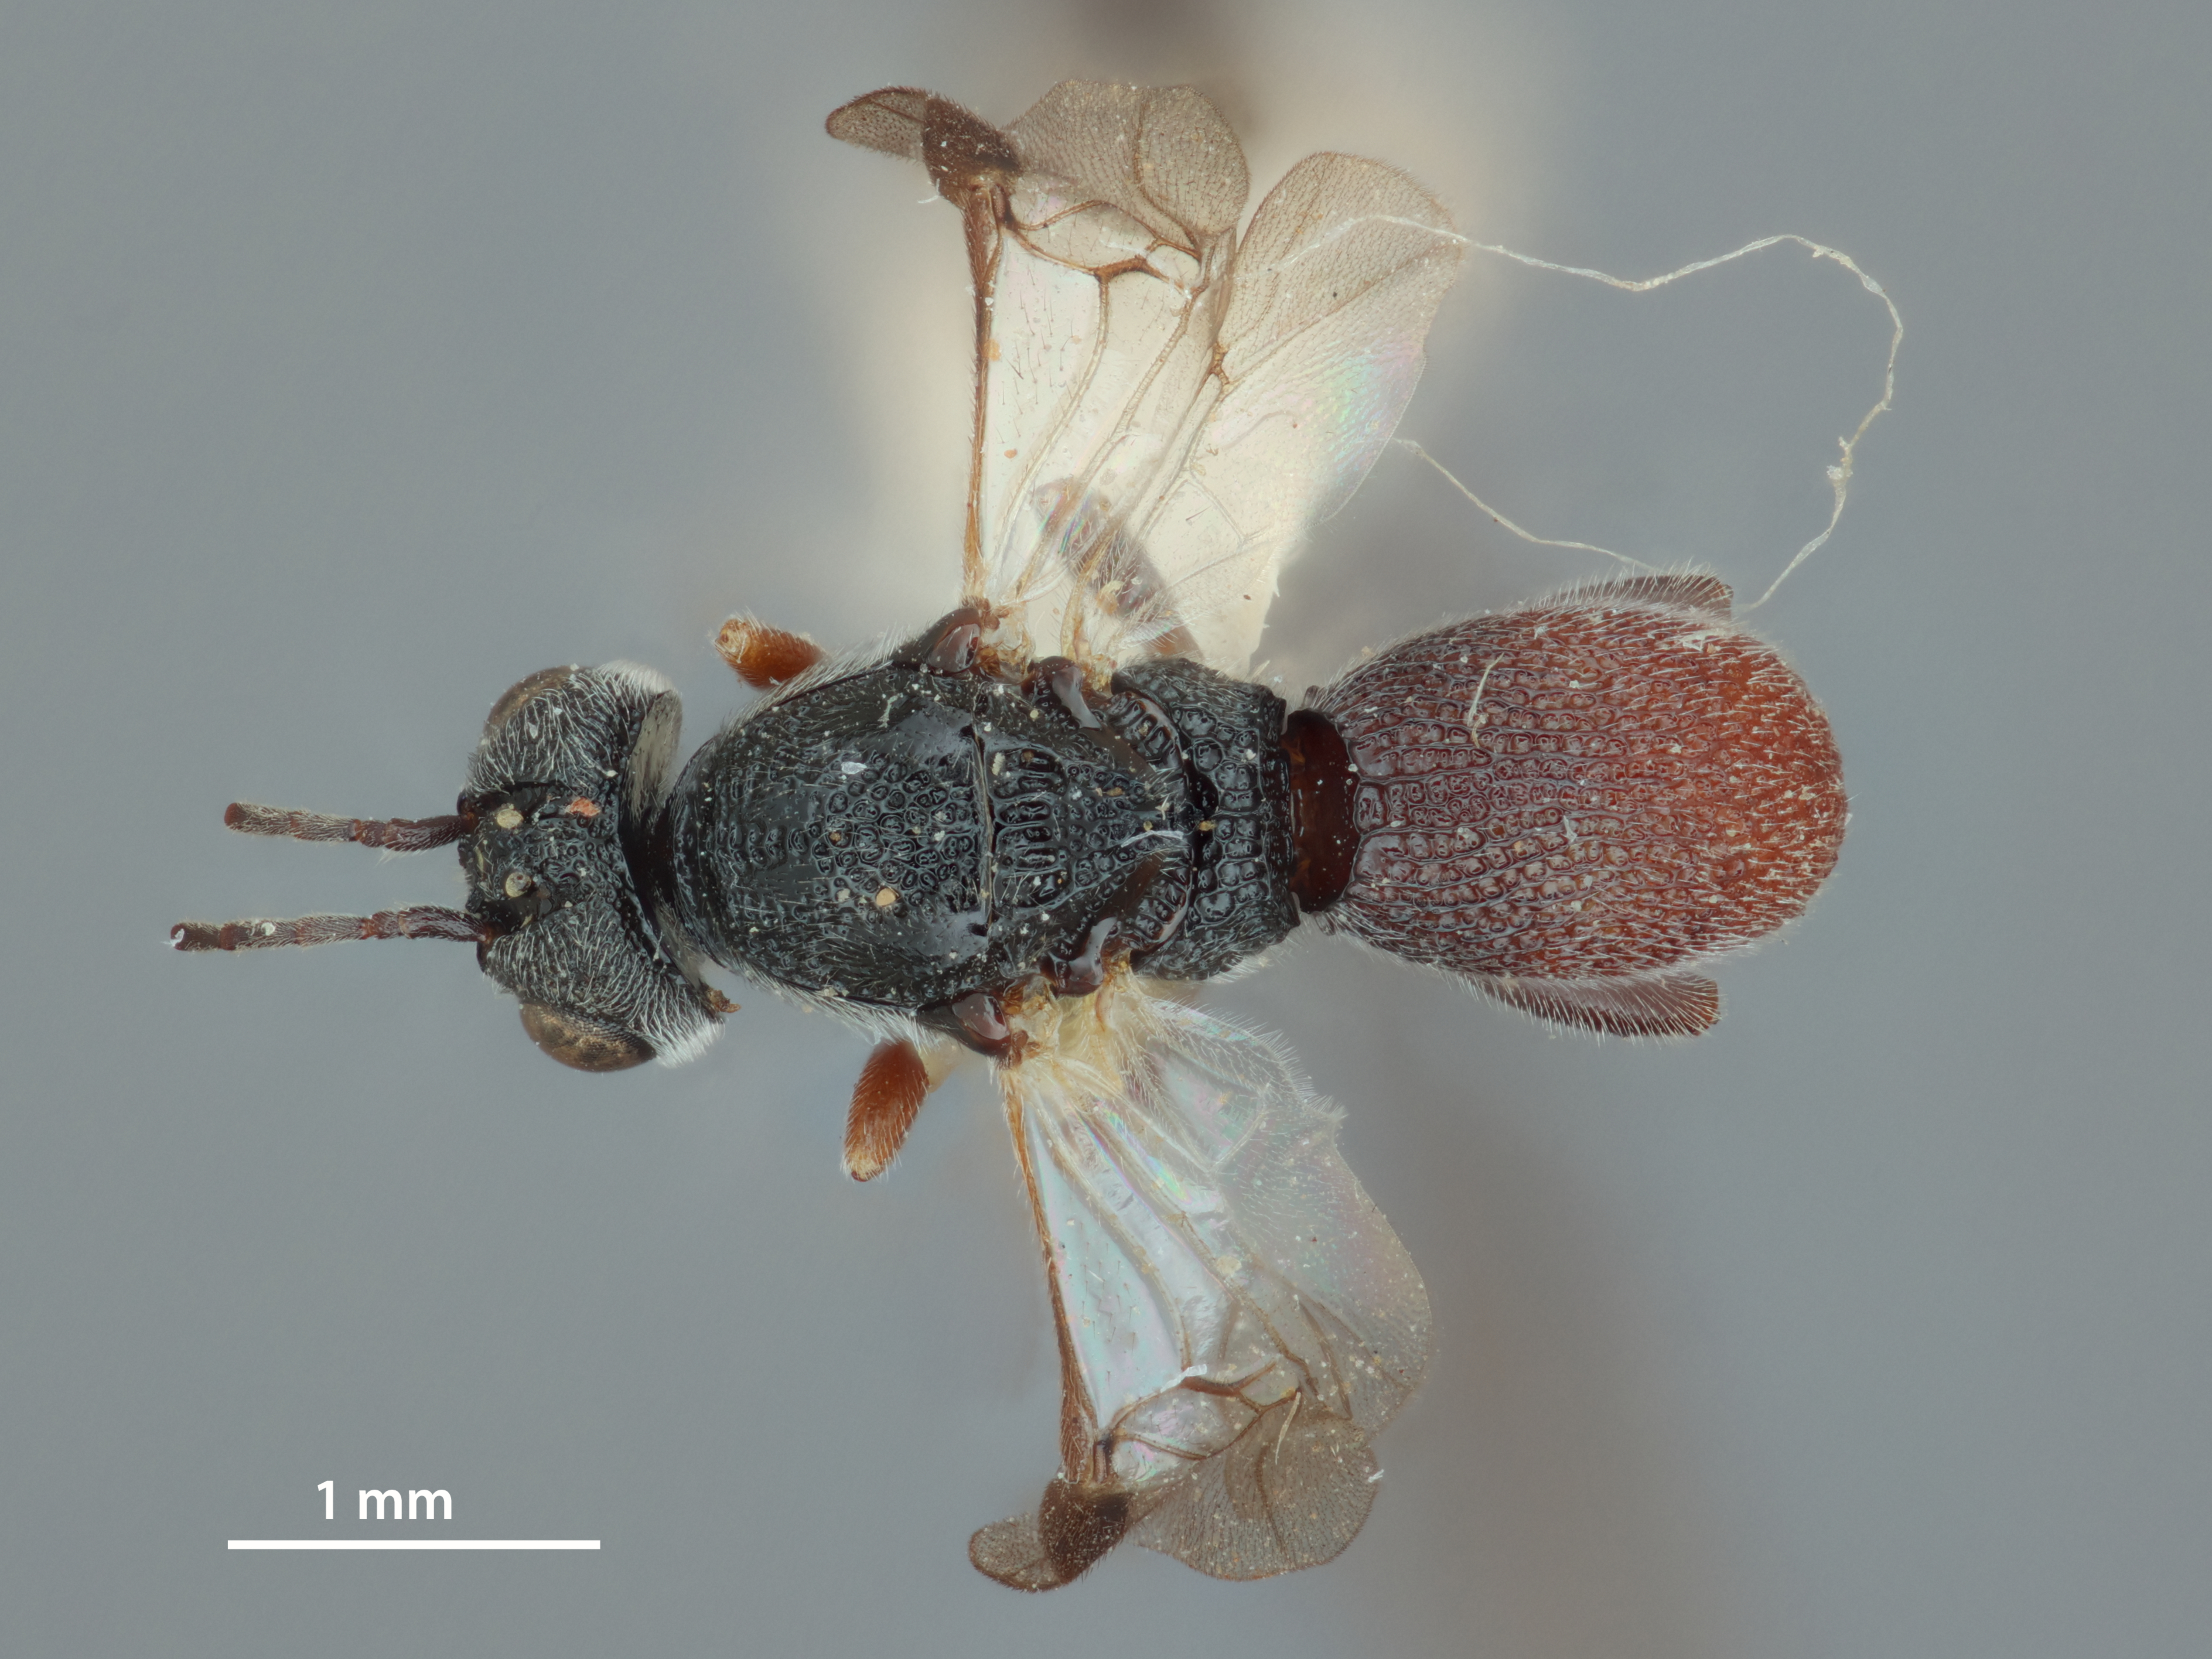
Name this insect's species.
Urosigalphus rubicarpace
